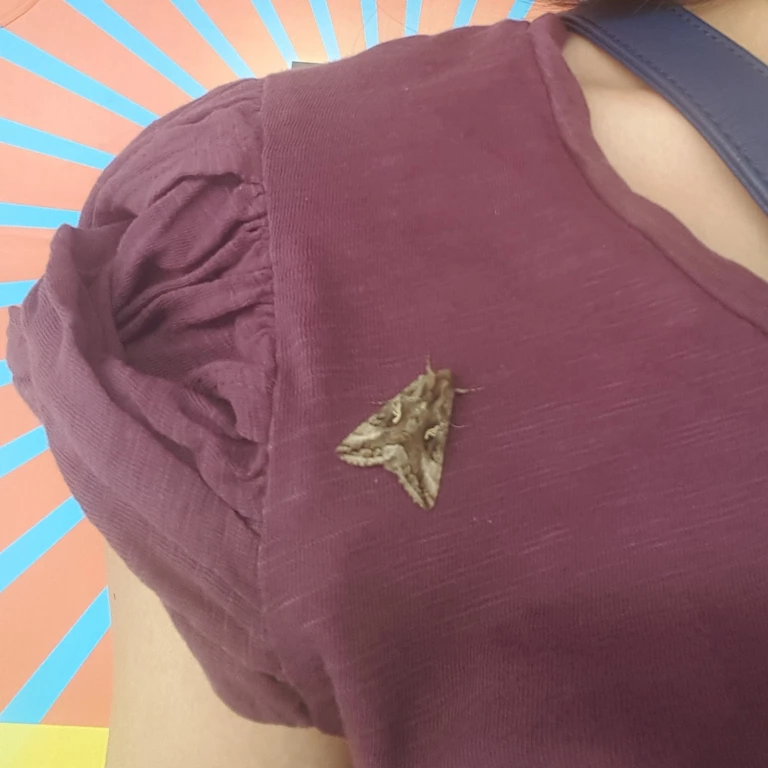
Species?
Autographa gamma
